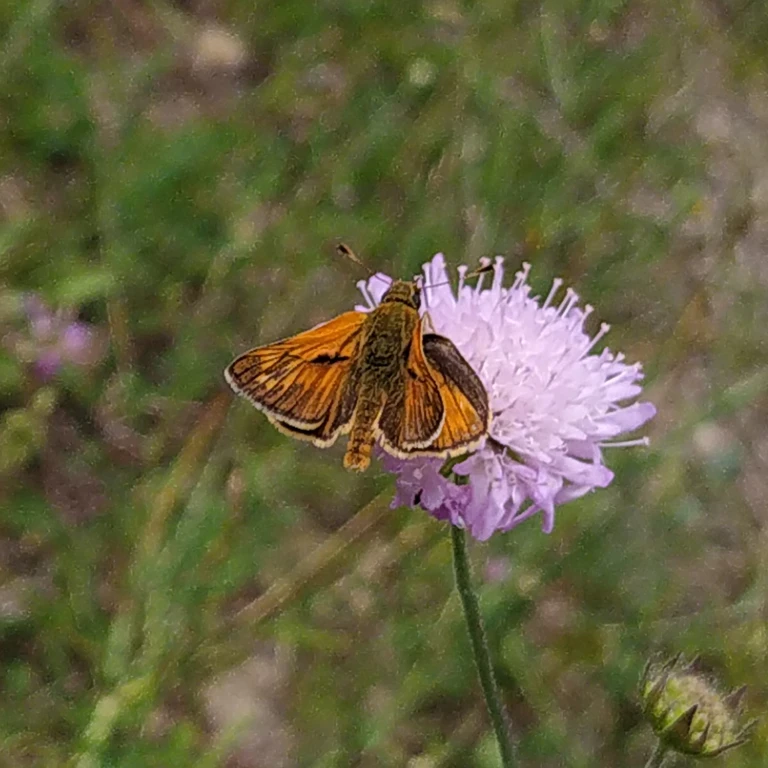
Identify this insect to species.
Ochlodes sylvanus (also Ochlodes venata)
